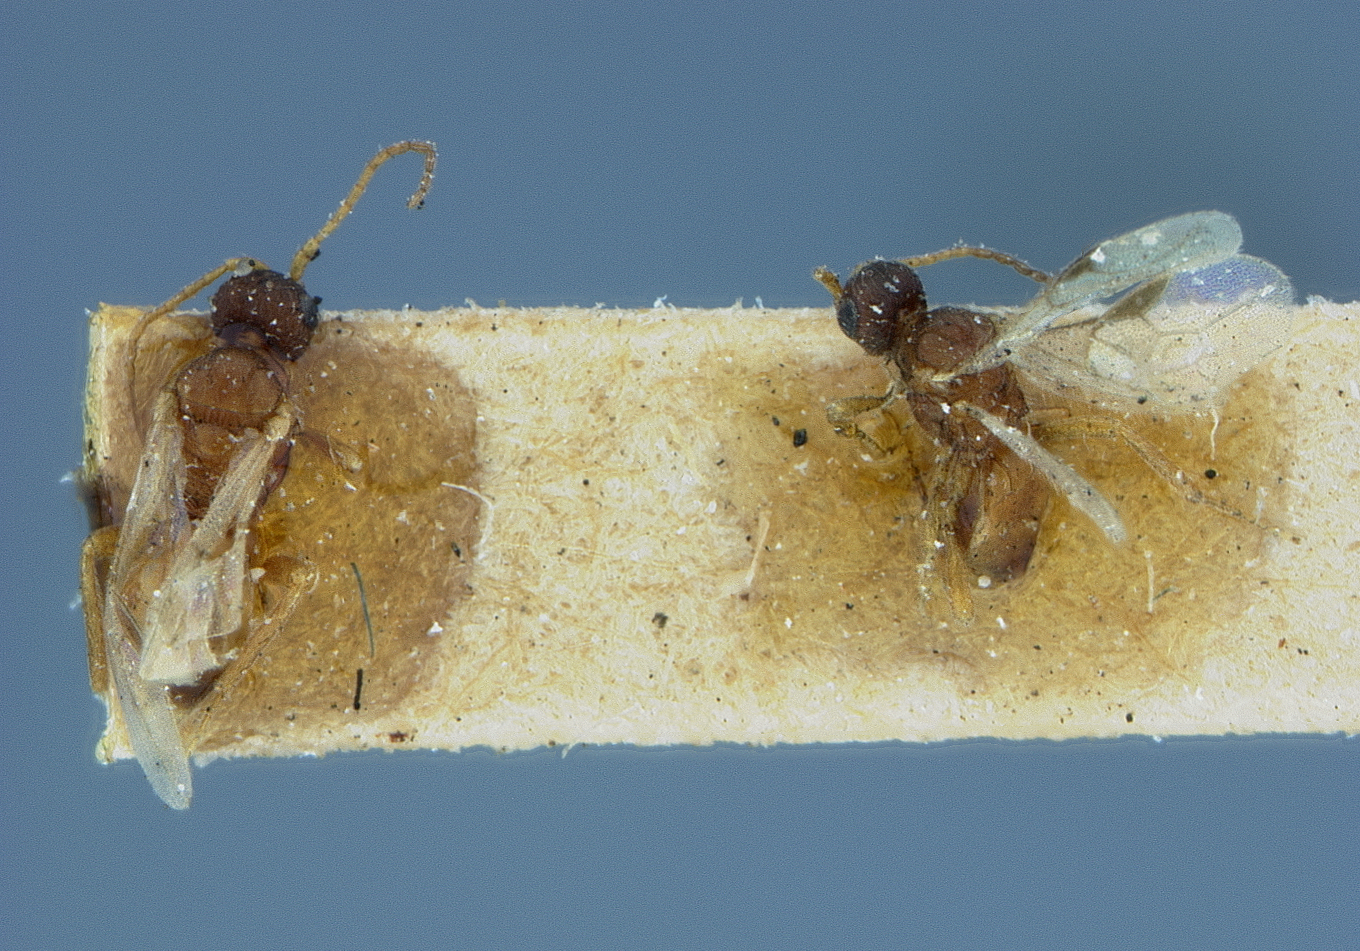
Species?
Chremmylus nigriceps
